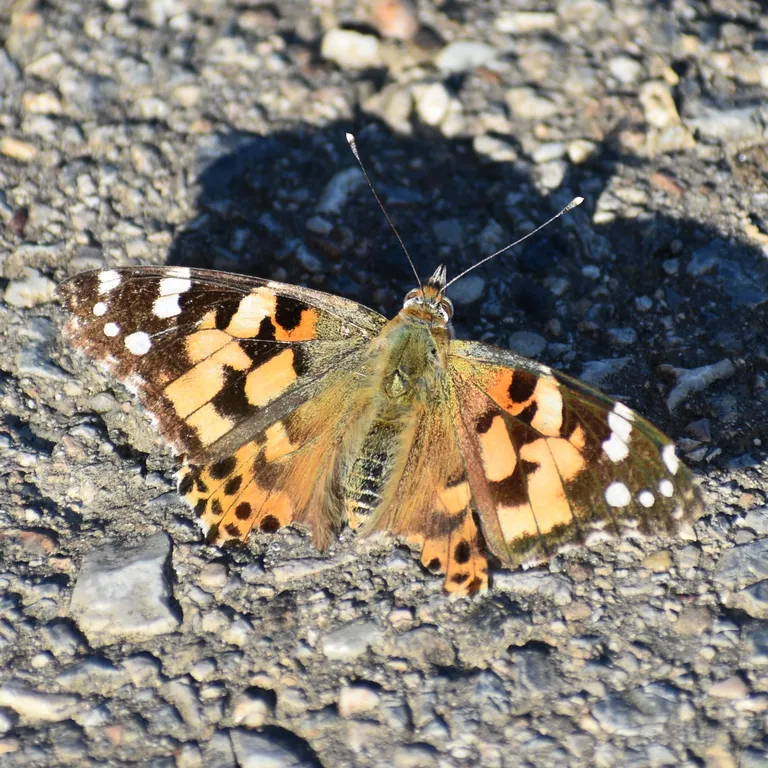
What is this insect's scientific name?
Vanessa cardui
